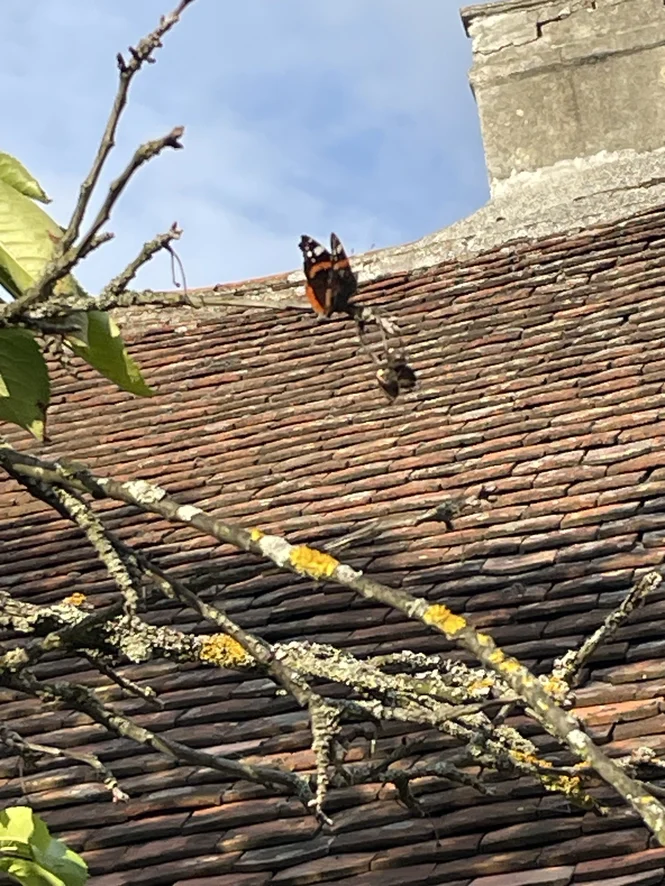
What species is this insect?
Vanessa atalanta
